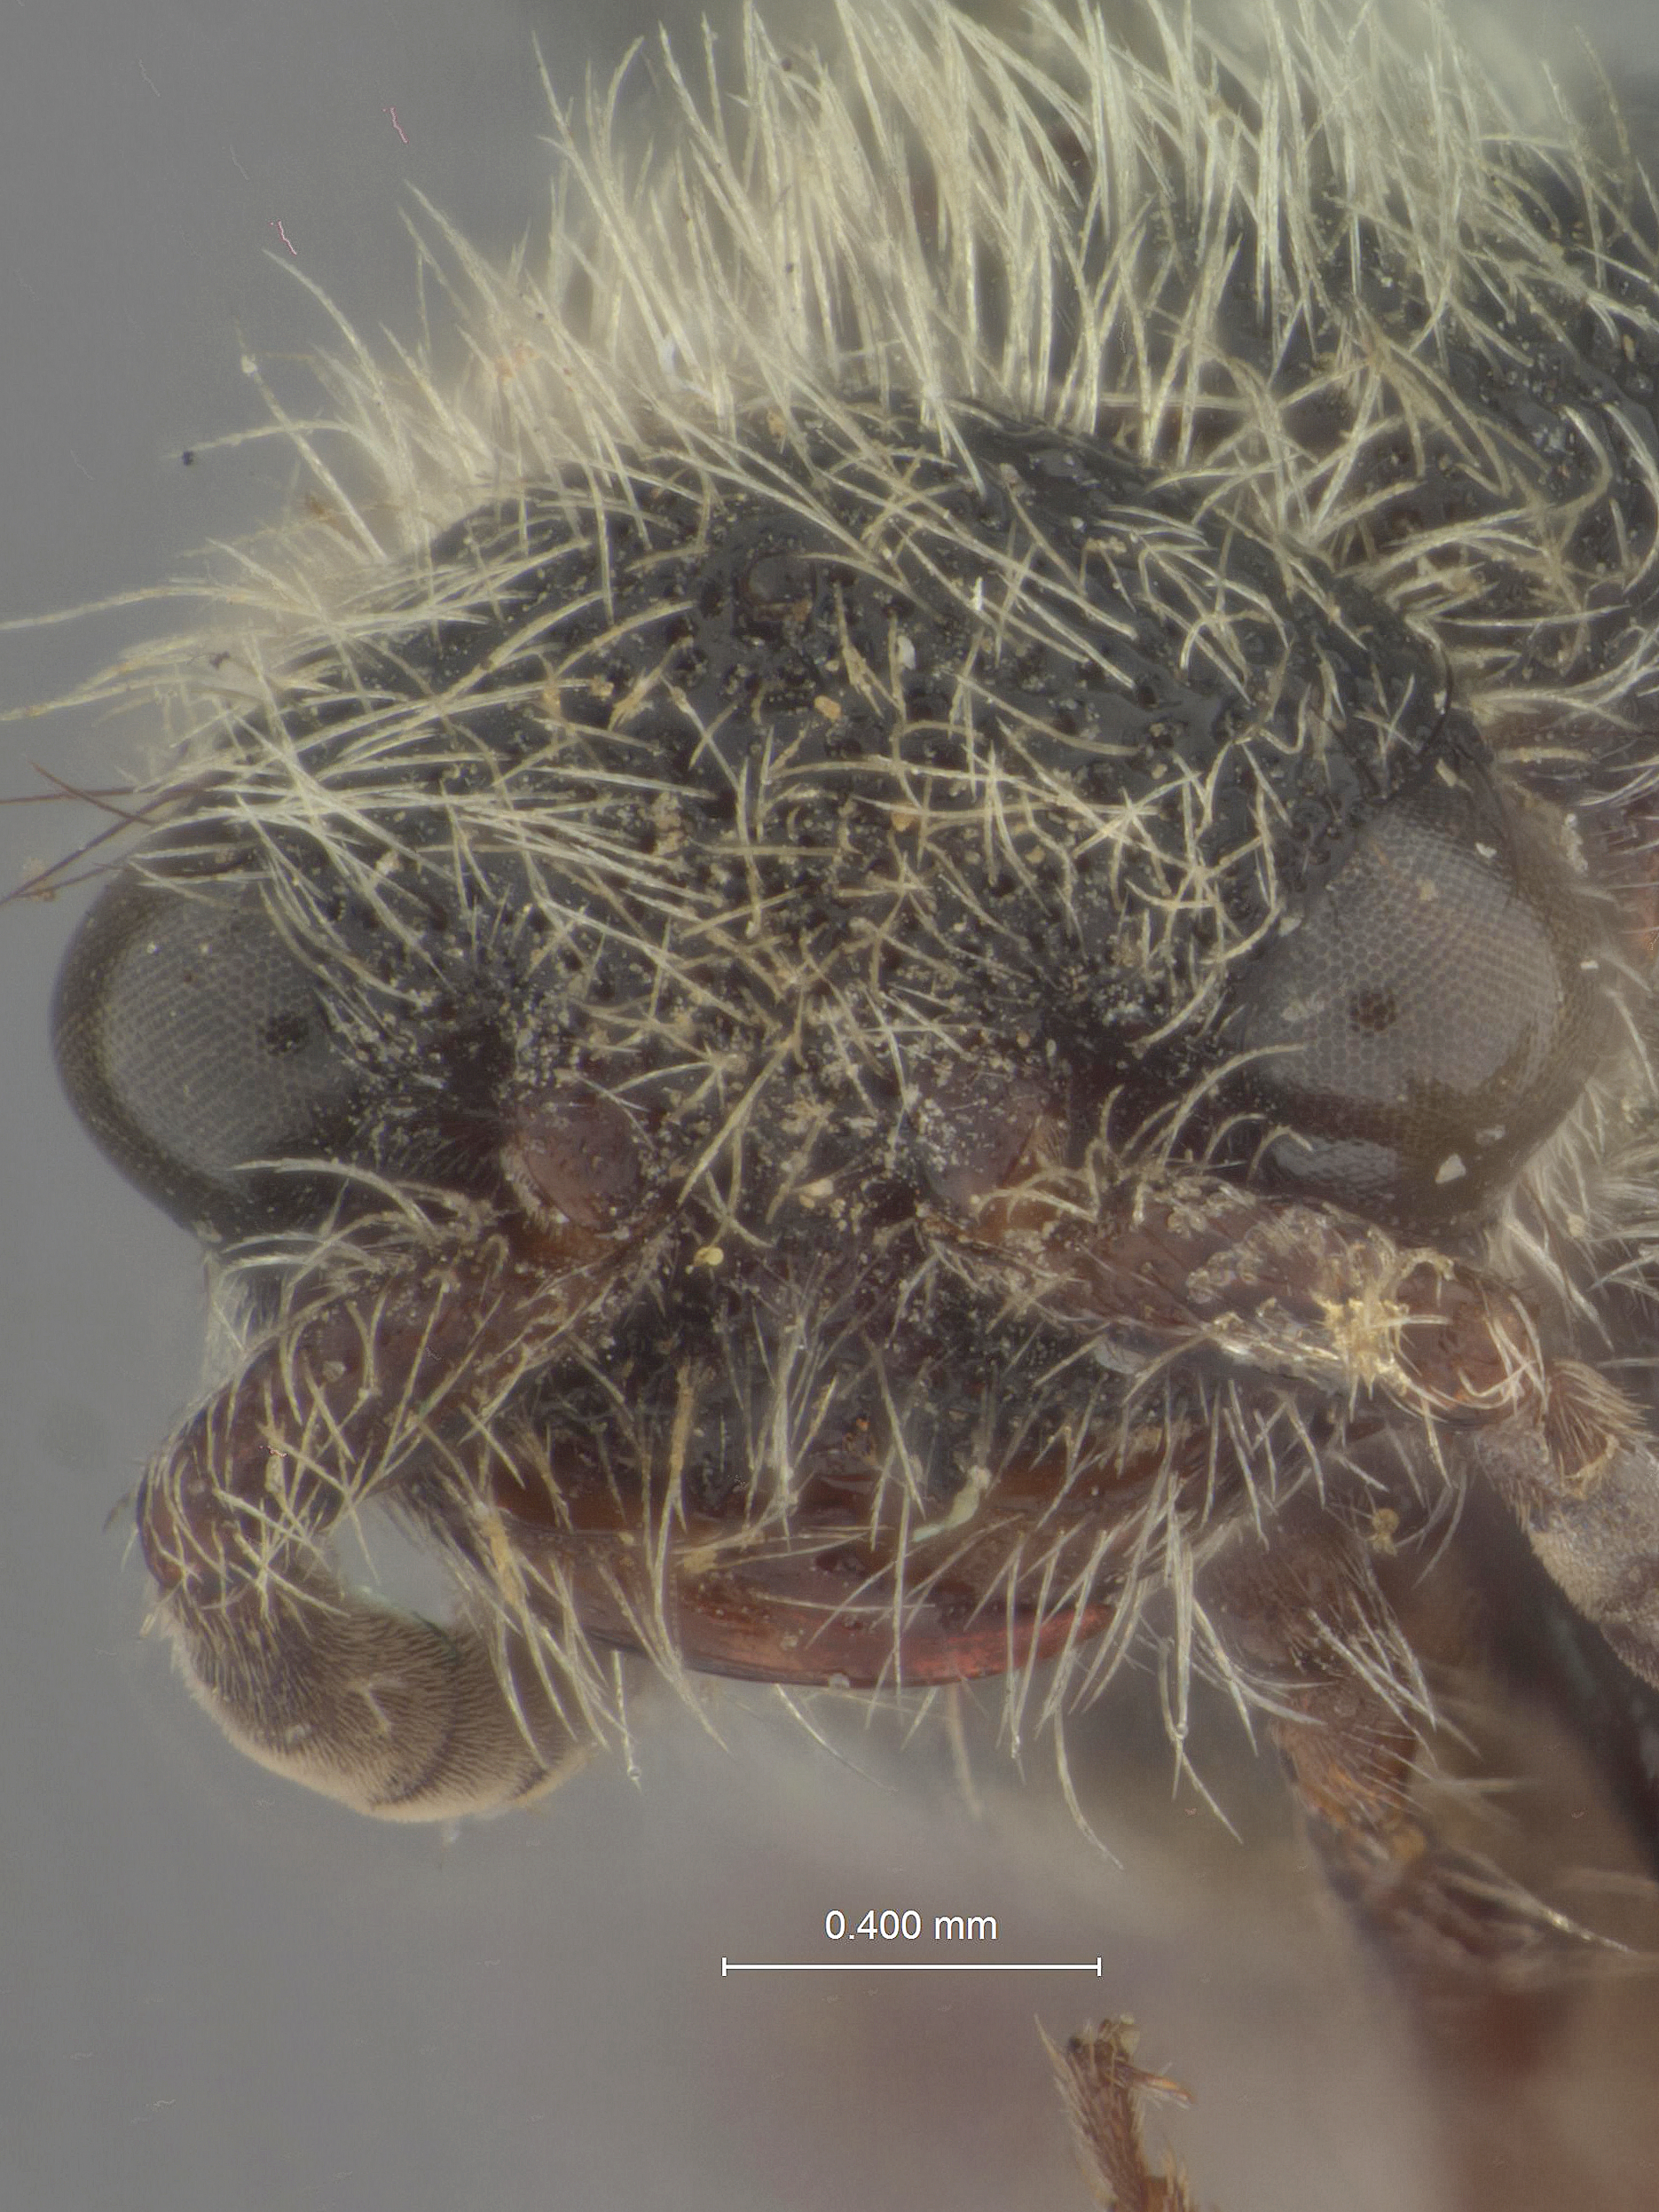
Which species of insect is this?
Mutilla aegaeon
